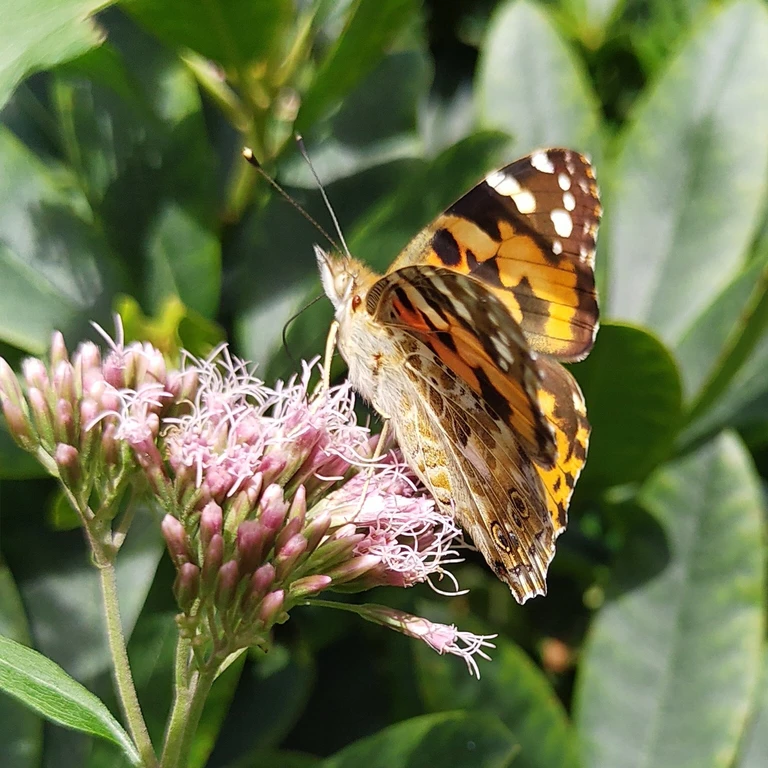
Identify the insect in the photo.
Vanessa cardui
